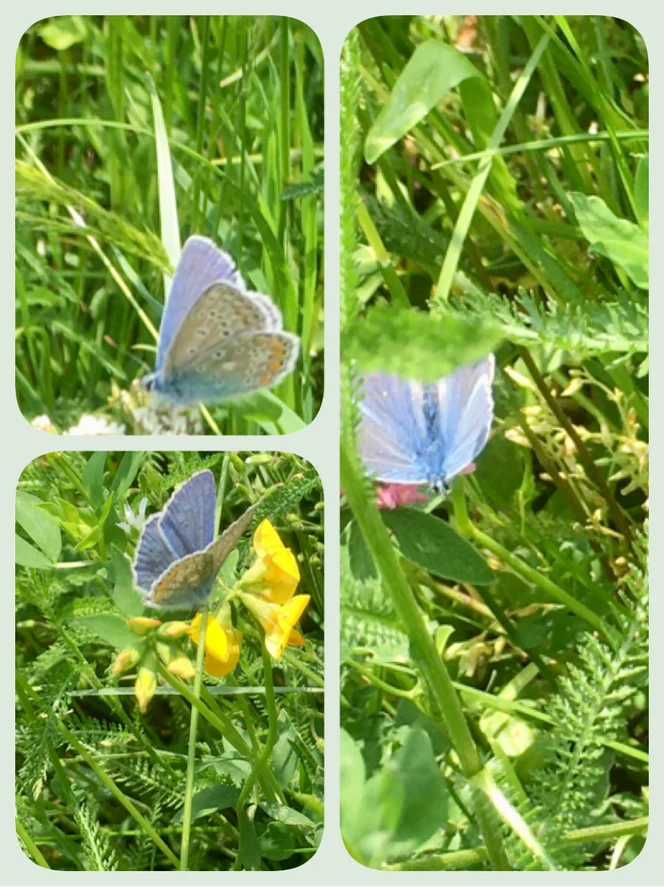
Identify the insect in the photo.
Polyommatus icarus
